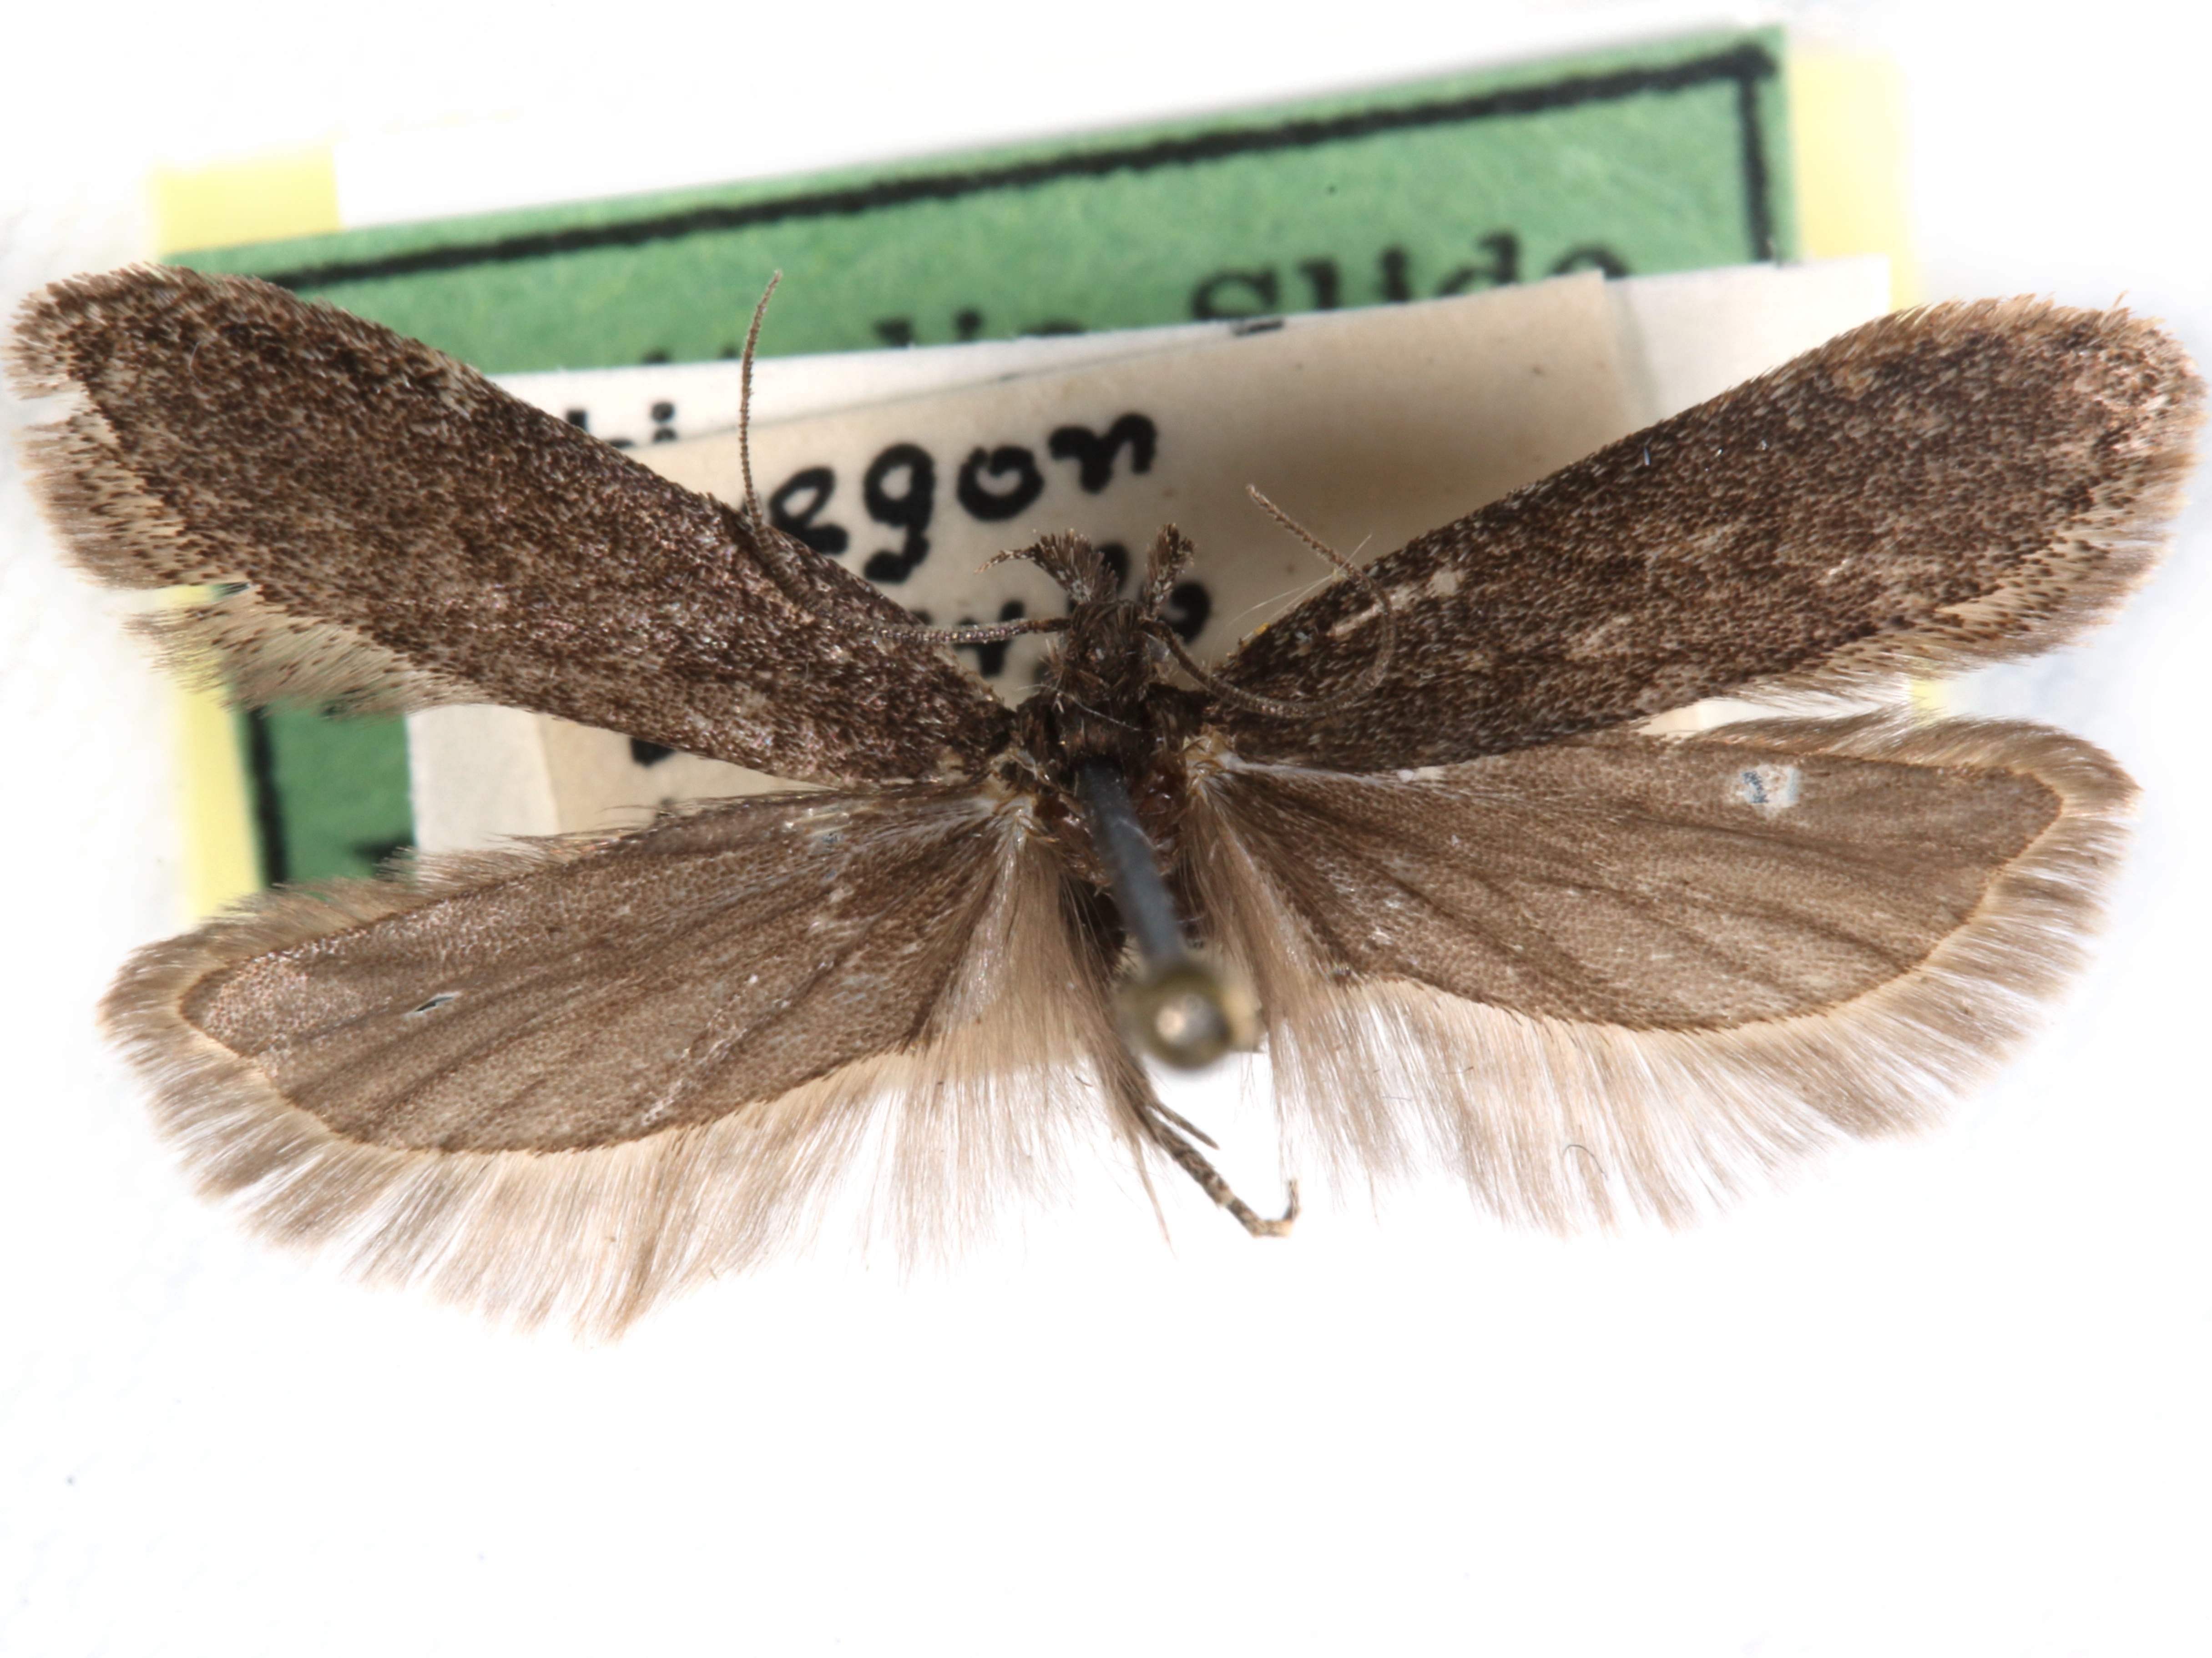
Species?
Chionodes agriodes
